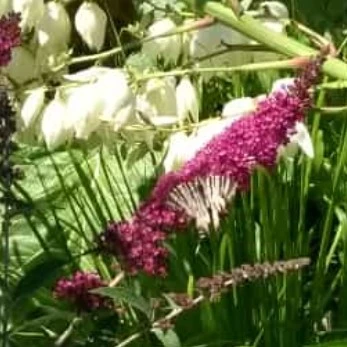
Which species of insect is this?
Iphiclides podalirius
